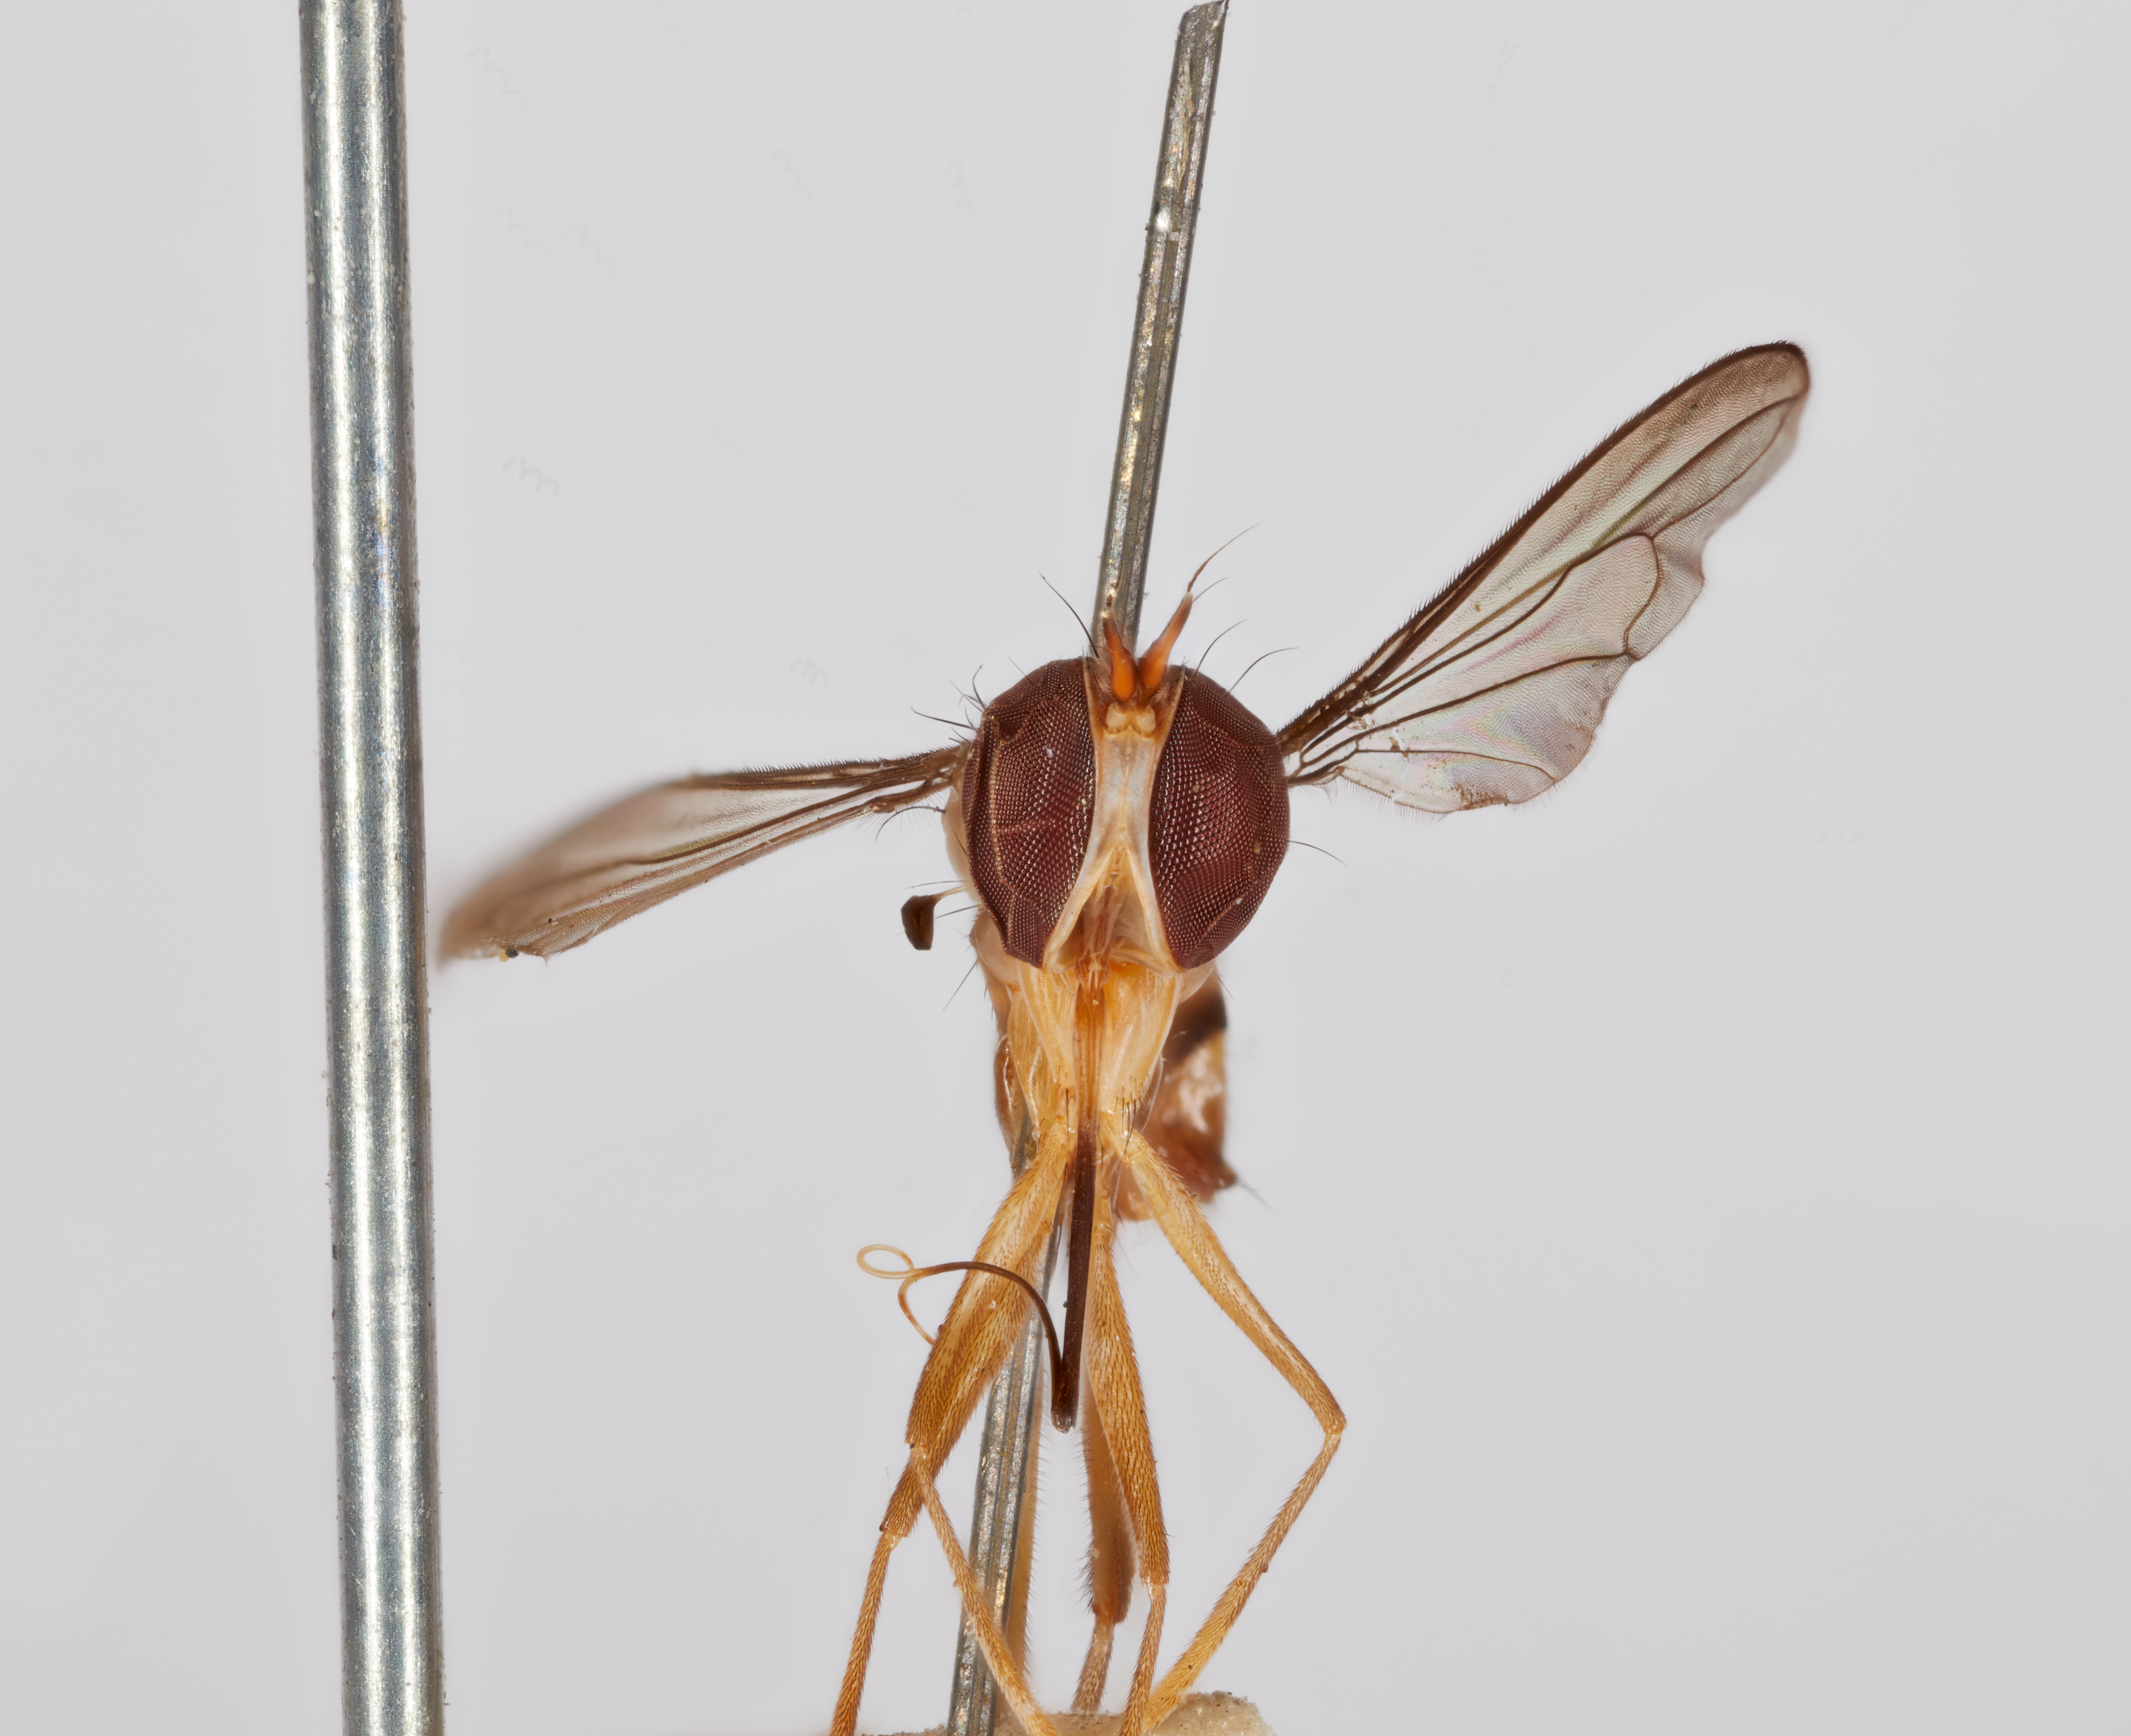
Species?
Stylogaster apicalis
